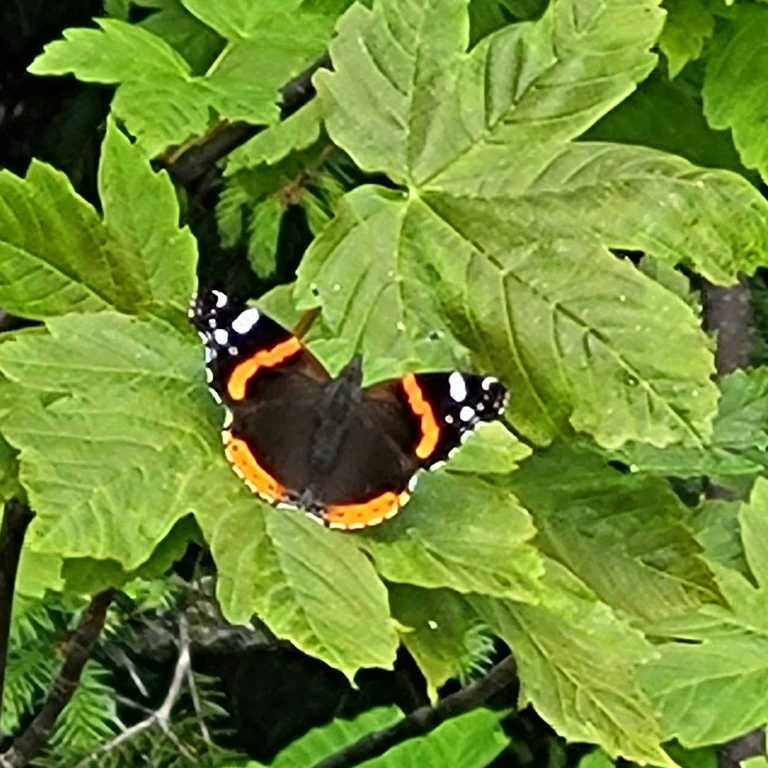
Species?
Vanessa atalanta
